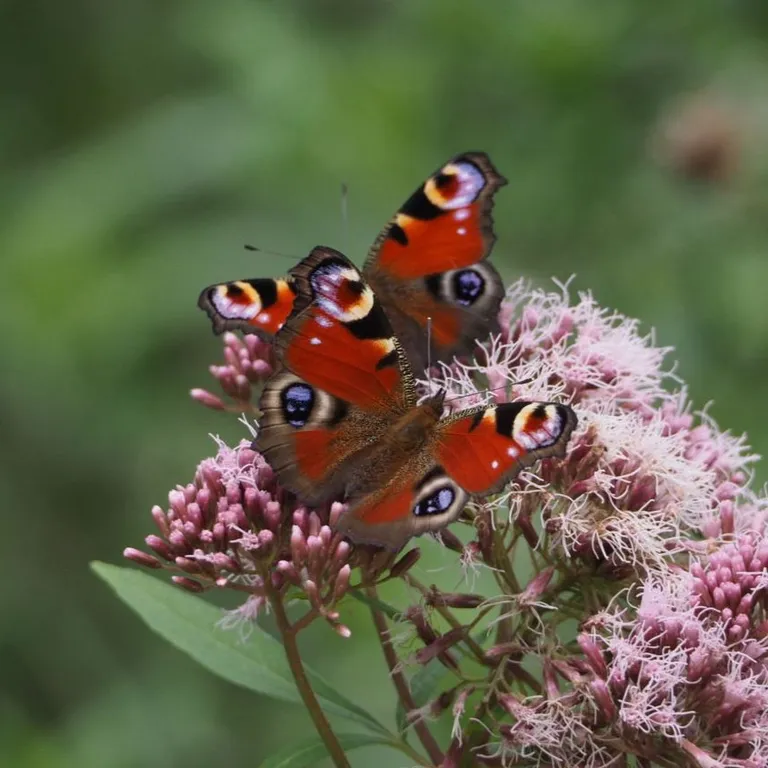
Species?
Aglais io
